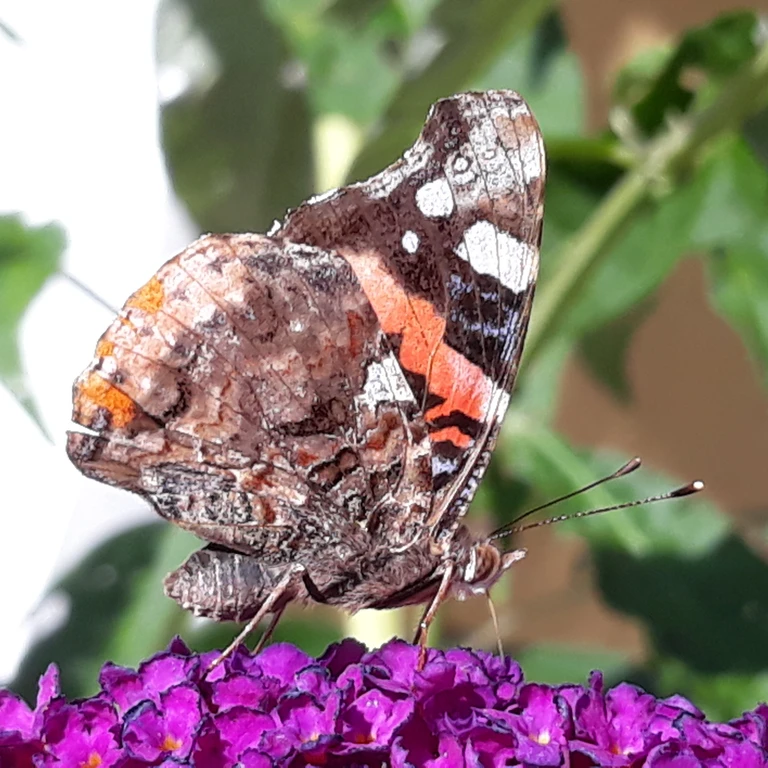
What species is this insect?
Vanessa atalanta
